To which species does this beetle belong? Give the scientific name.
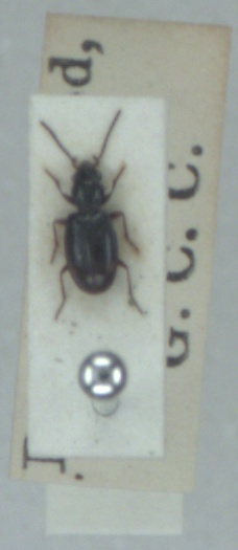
Bembidion doris
